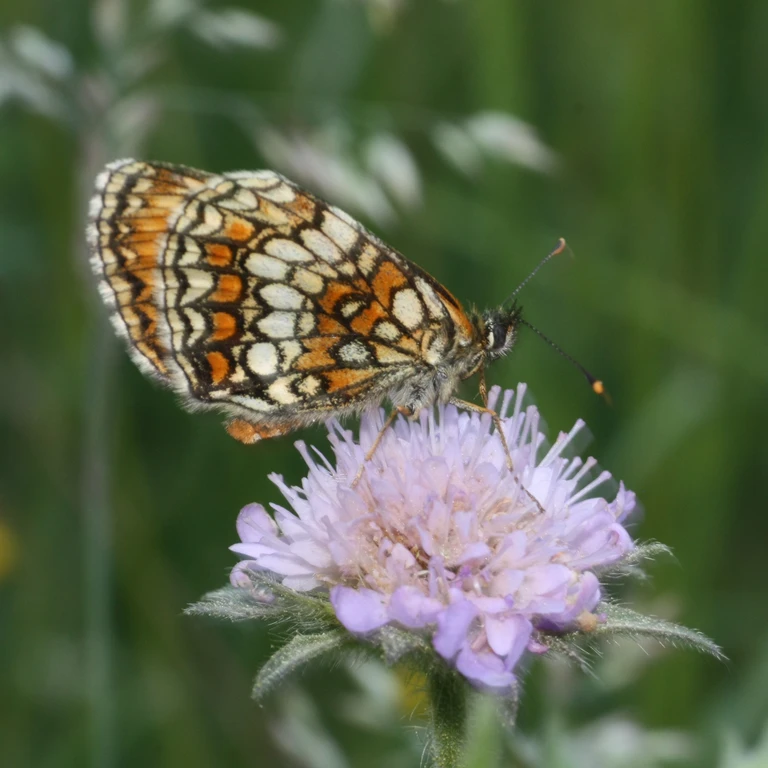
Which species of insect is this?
Melitaea athalia
